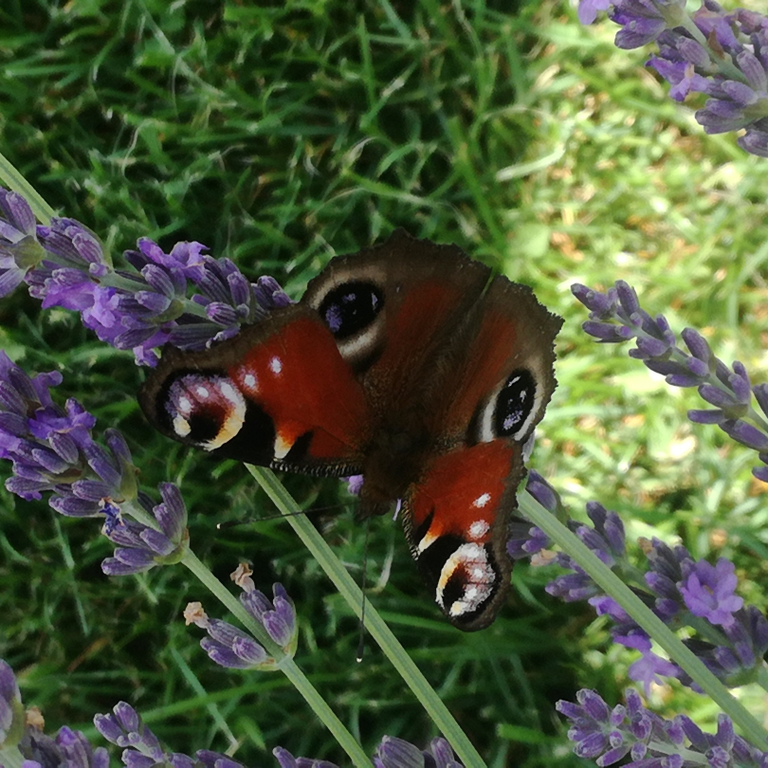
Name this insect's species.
Aglais io
